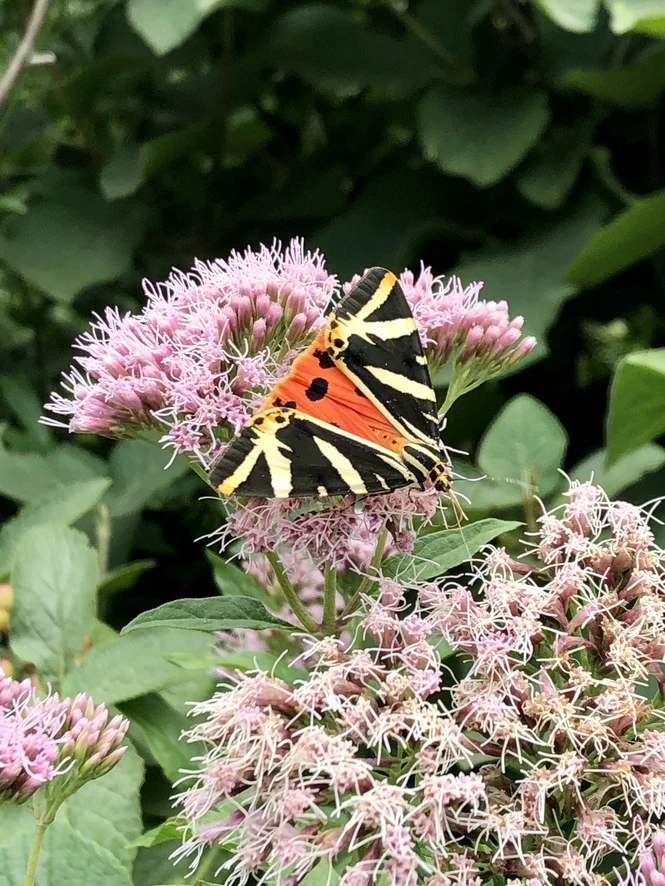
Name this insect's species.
Euplagia quadripunctaria
